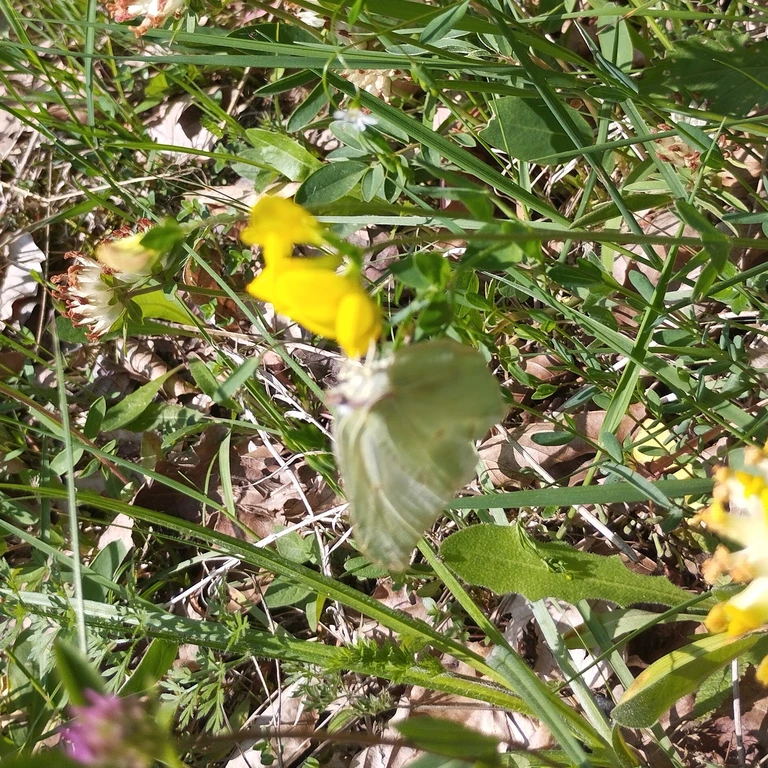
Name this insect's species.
Gonepteryx rhamni
